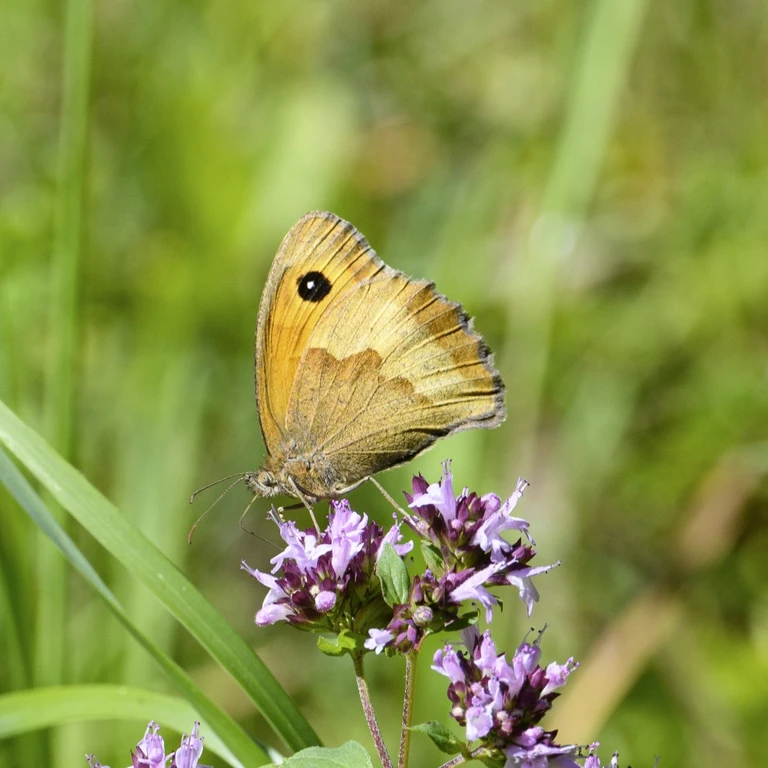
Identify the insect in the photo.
Maniola jurtina
